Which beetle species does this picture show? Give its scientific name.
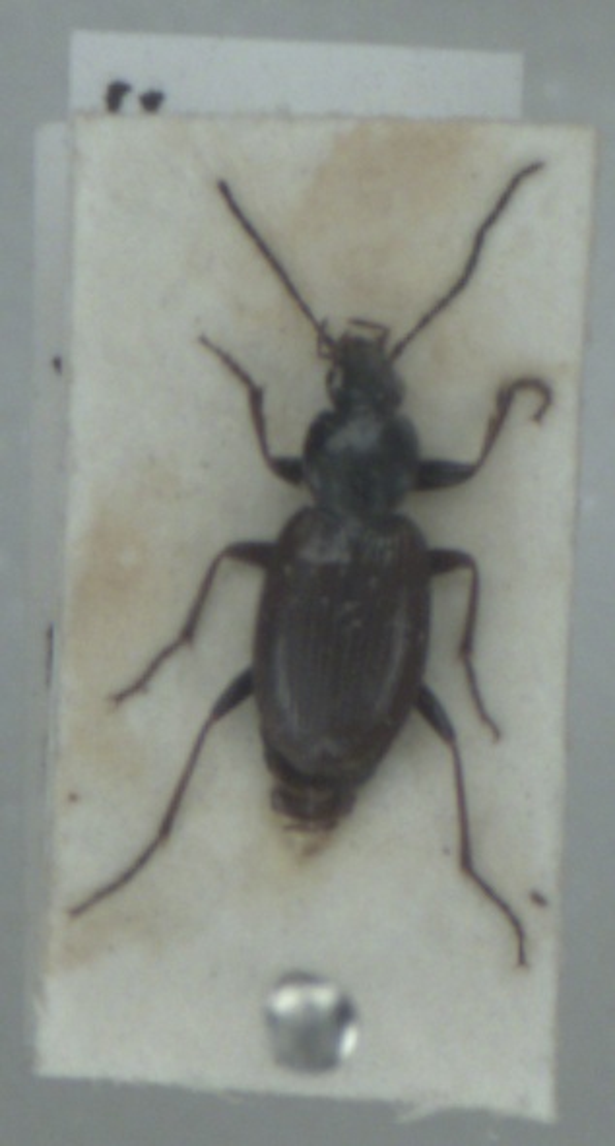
Agonum fuliginosum
